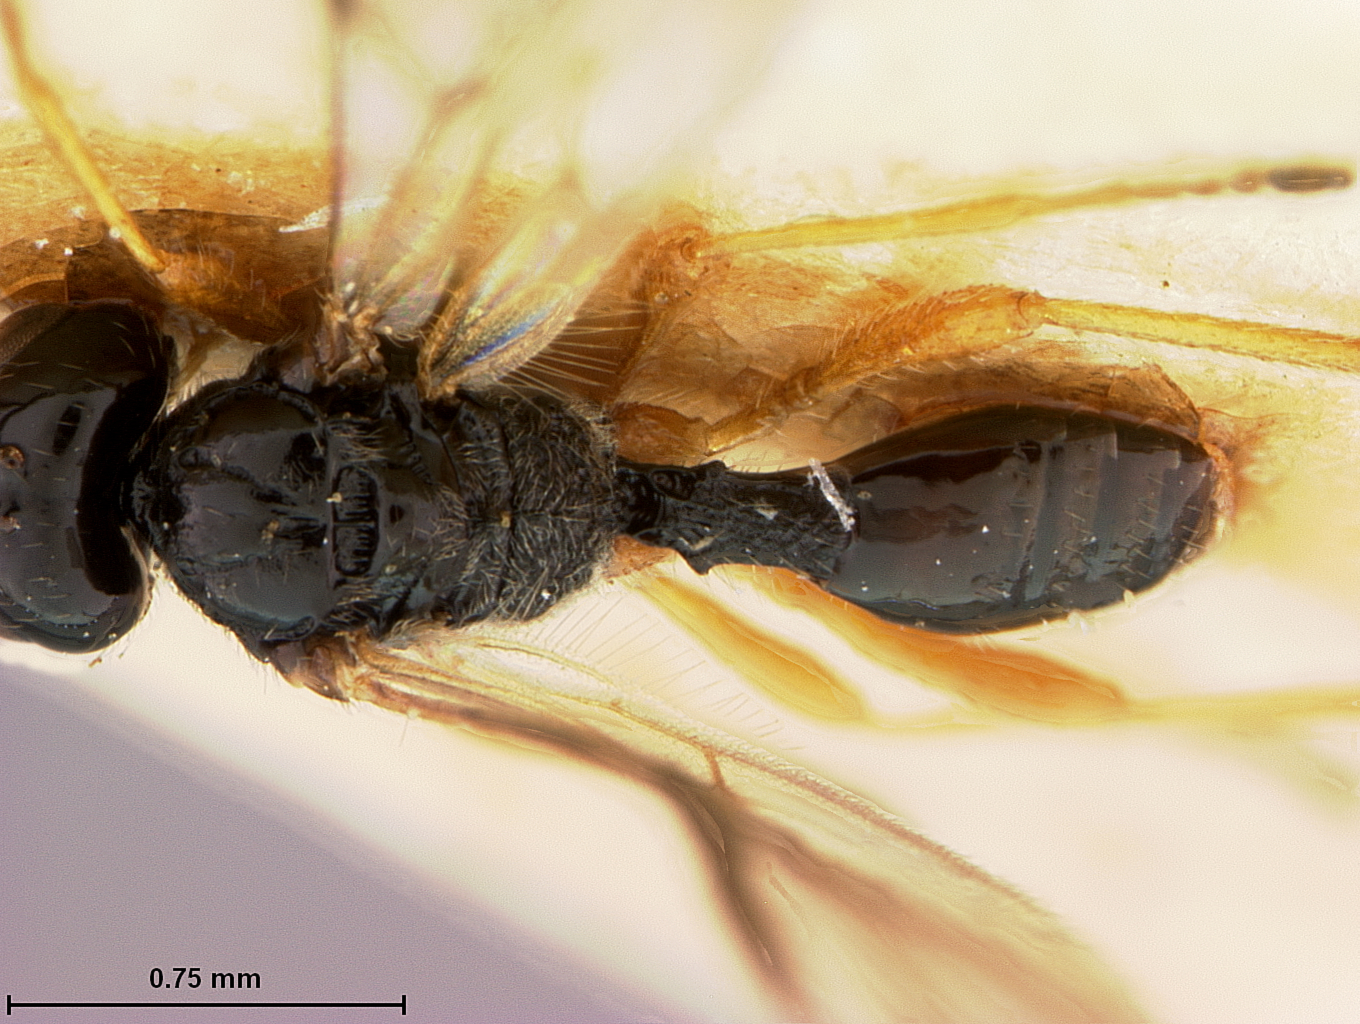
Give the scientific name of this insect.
Chorebus humeralis
